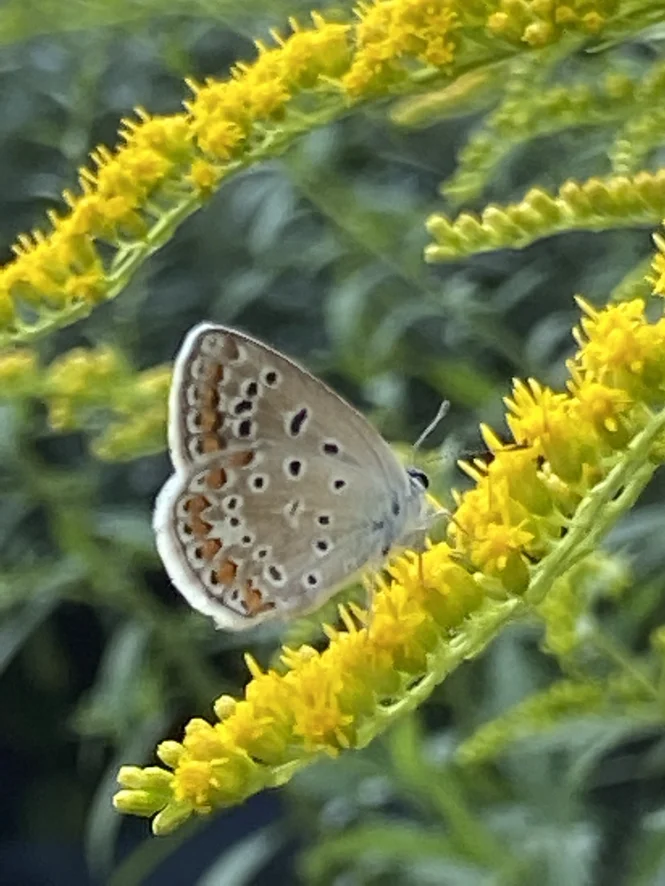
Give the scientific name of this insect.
Polyommatus icarus
